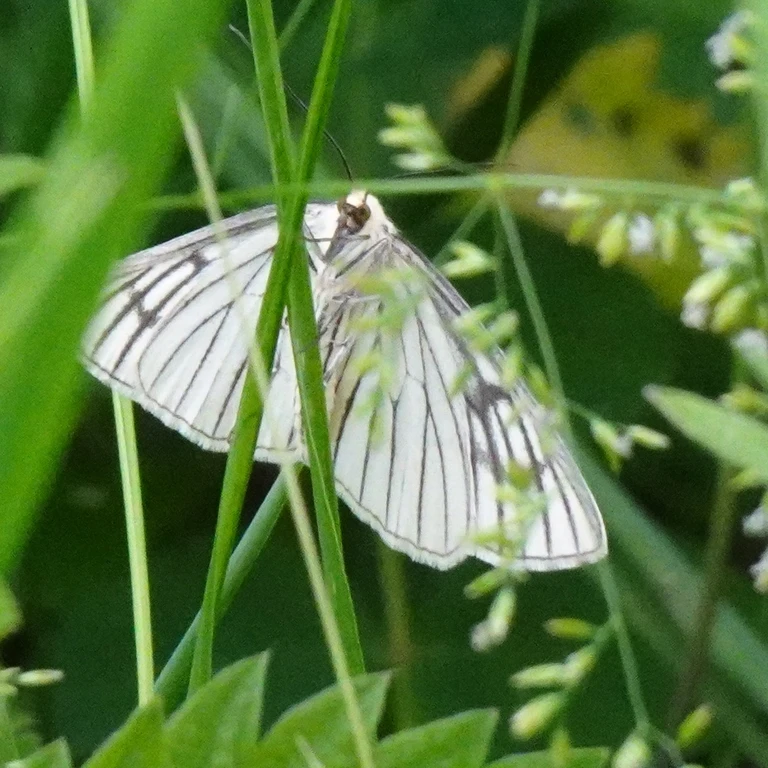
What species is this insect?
Siona lineata
